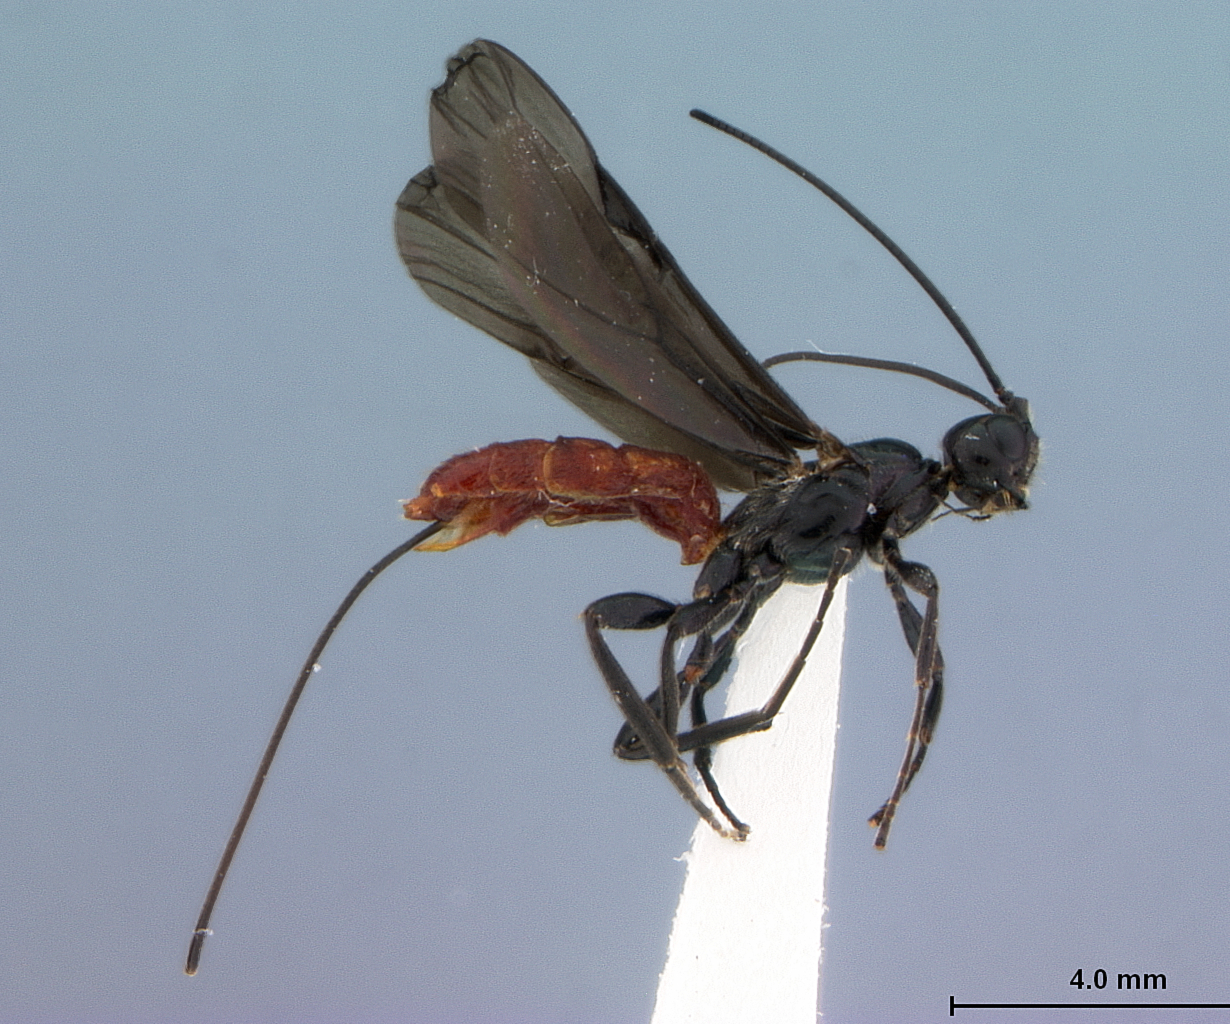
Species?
Atanycolus cappaerti
